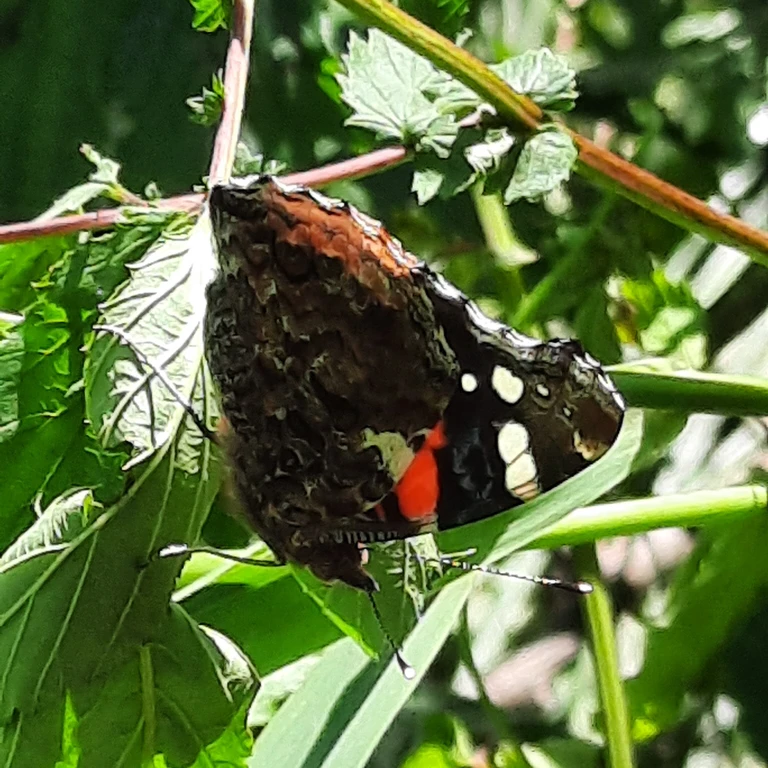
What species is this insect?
Vanessa atalanta
